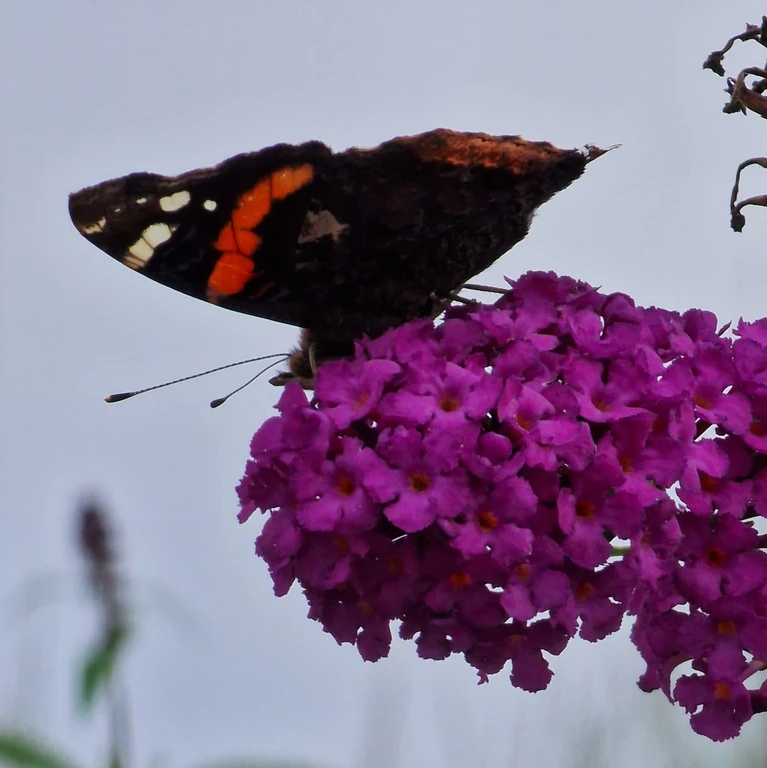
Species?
Vanessa atalanta
